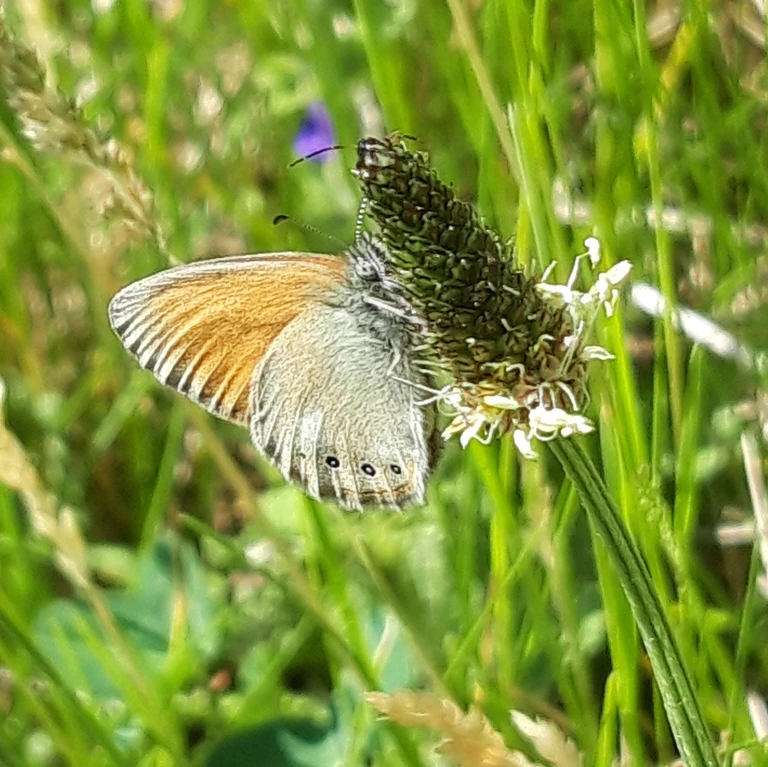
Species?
Coenonympha glycerion (also Coenonympha iphis)
